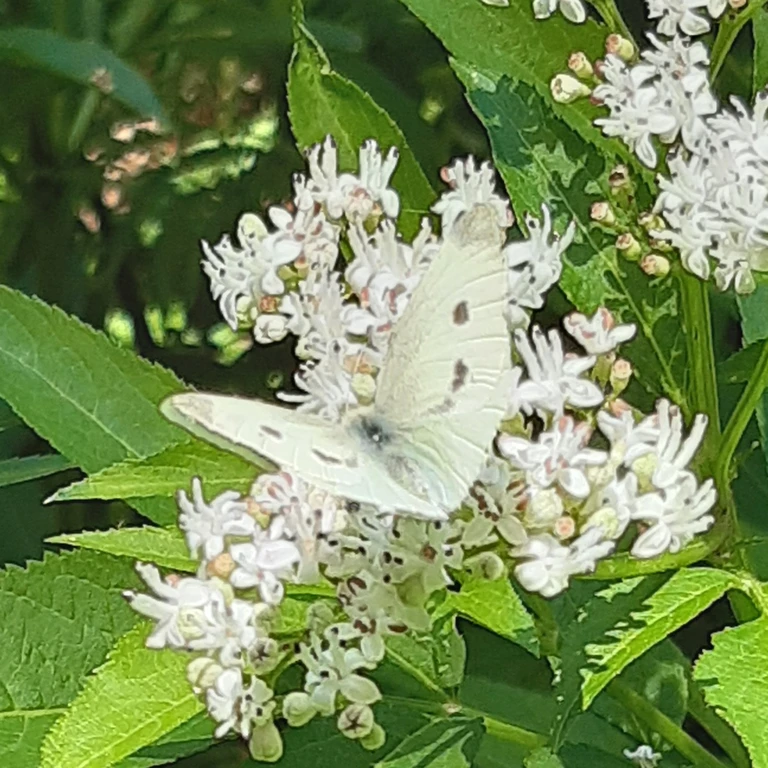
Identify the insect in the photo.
Pieris rapae
